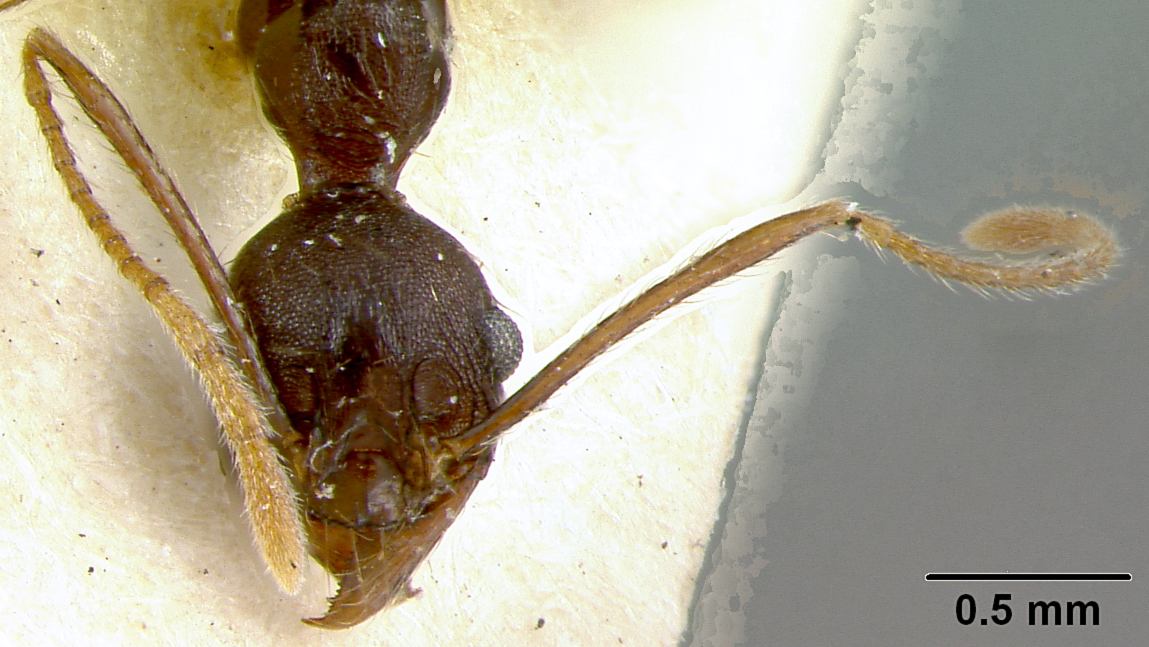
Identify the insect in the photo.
Pheidole batrachorum
